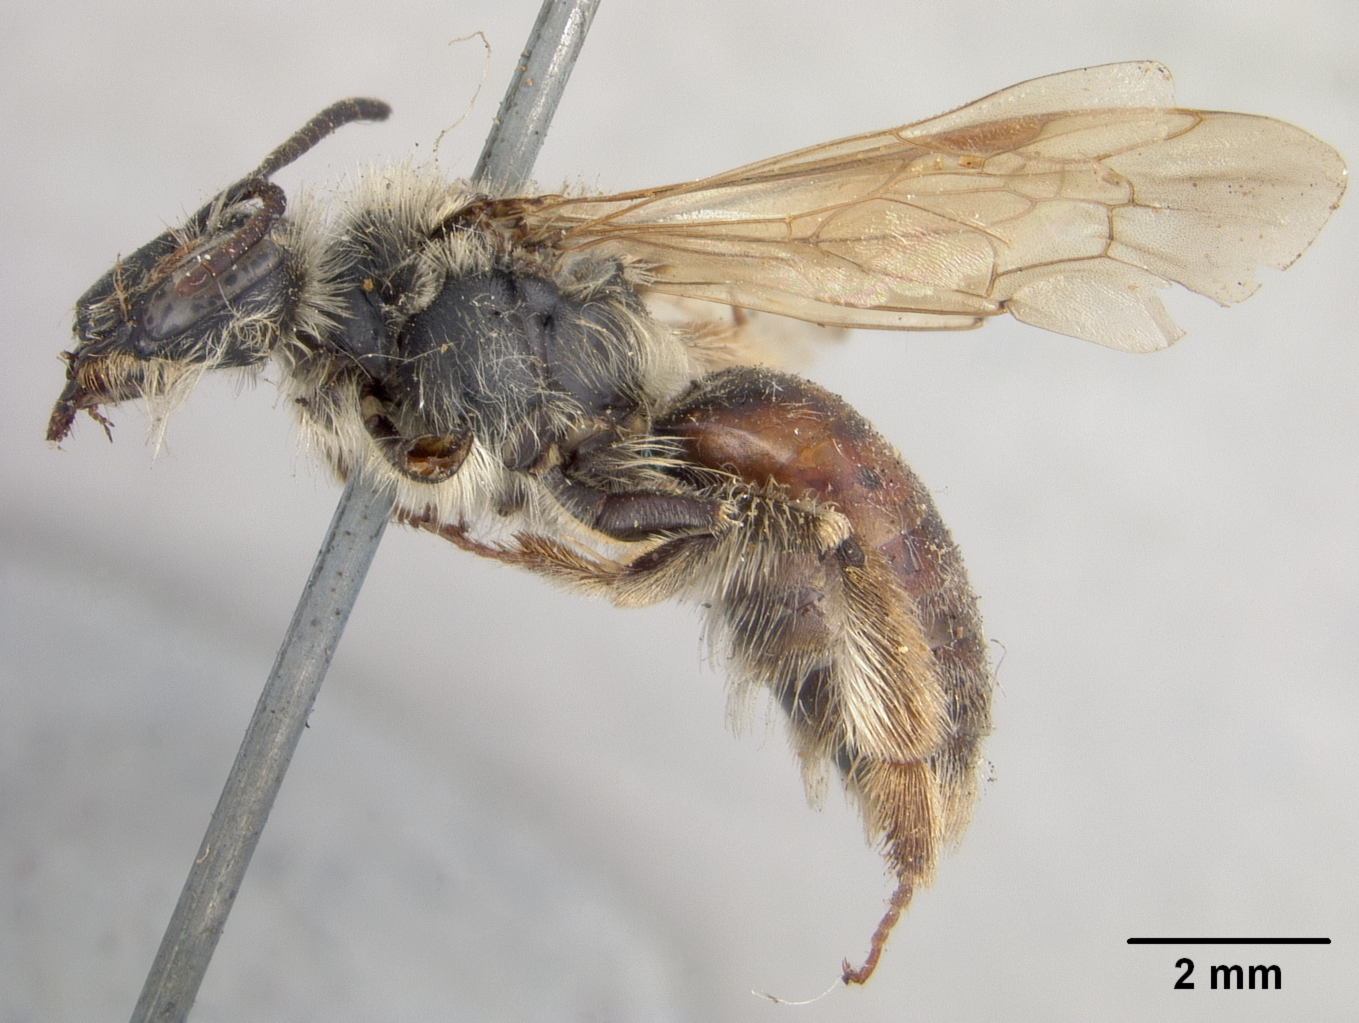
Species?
Andrena rhodura
